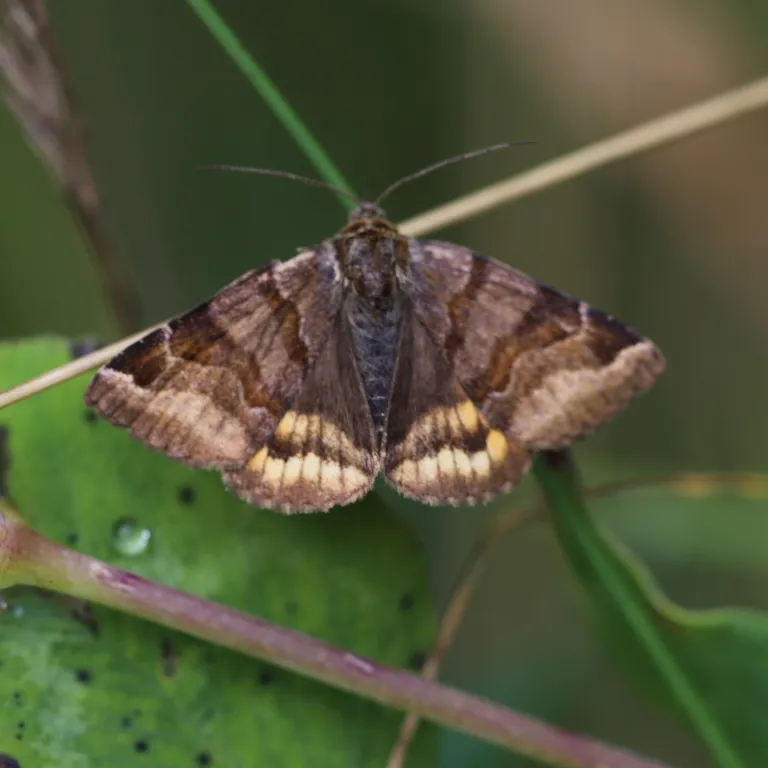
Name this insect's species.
Euclidia glyphica
